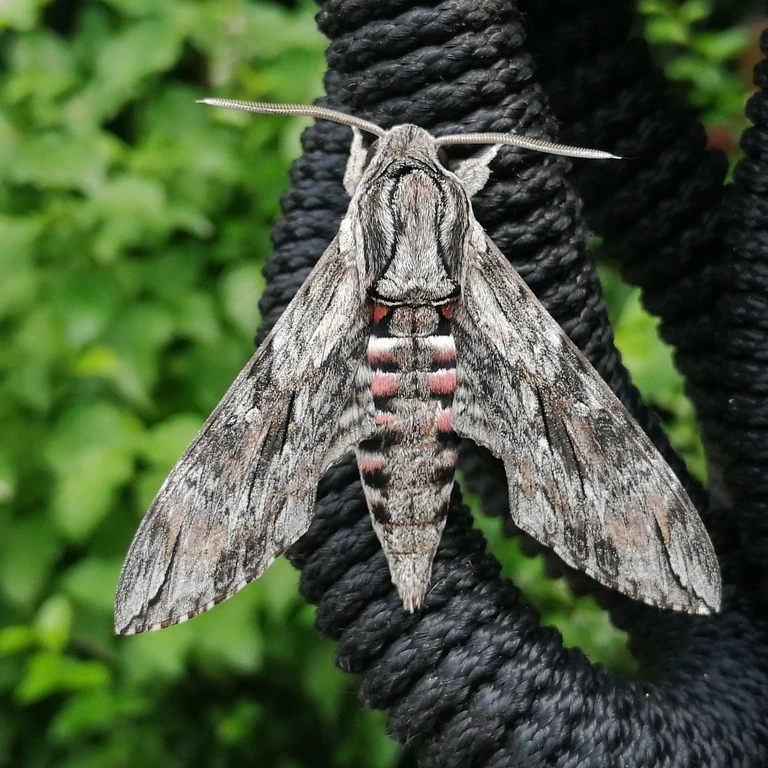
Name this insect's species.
Agrius convolvuli
